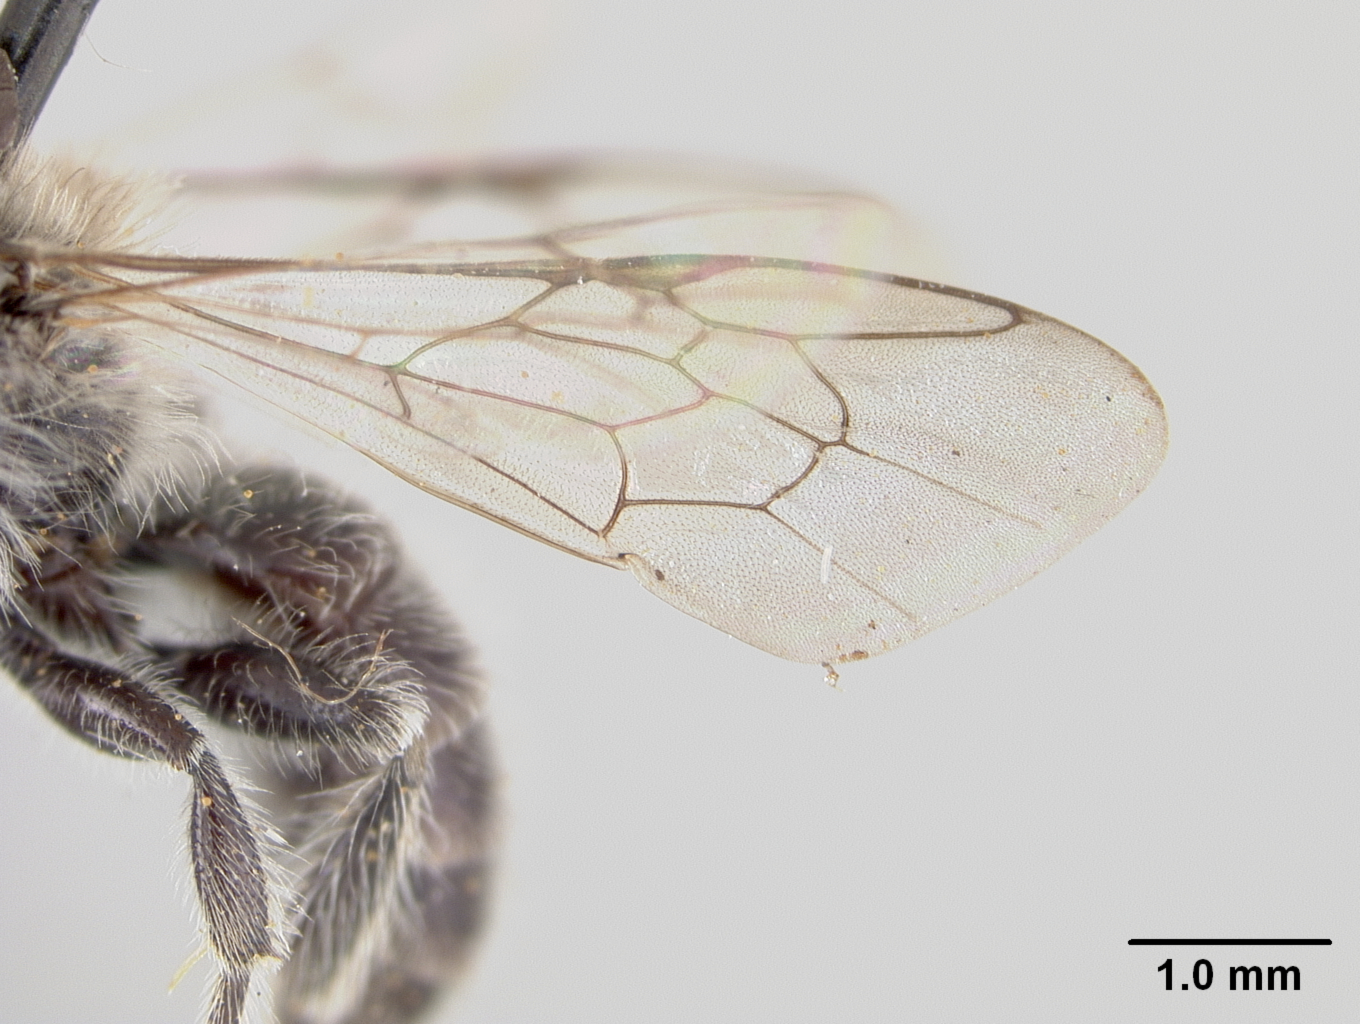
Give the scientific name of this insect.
Pasiphae peruviana
